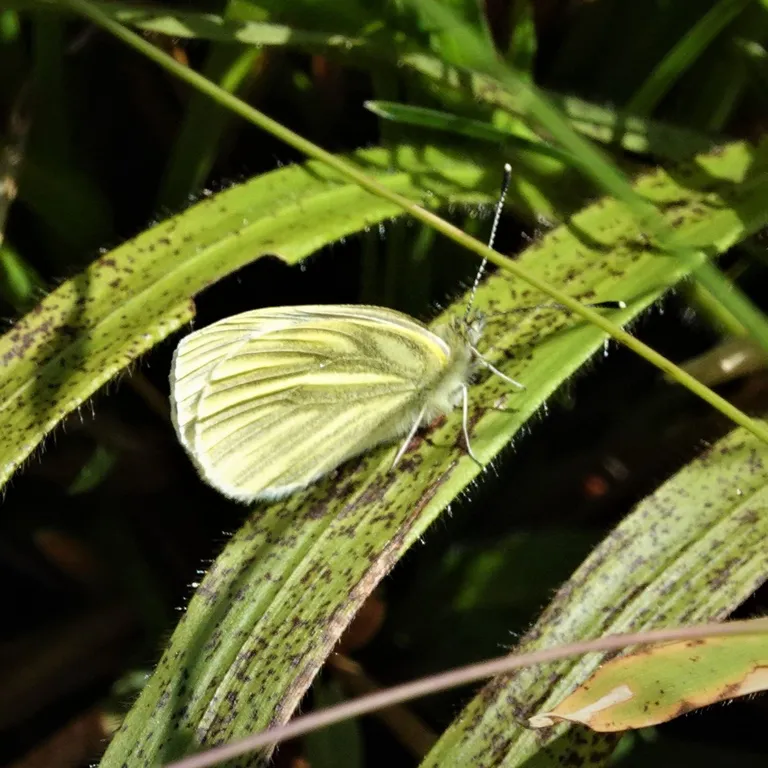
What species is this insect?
Pieris napi
